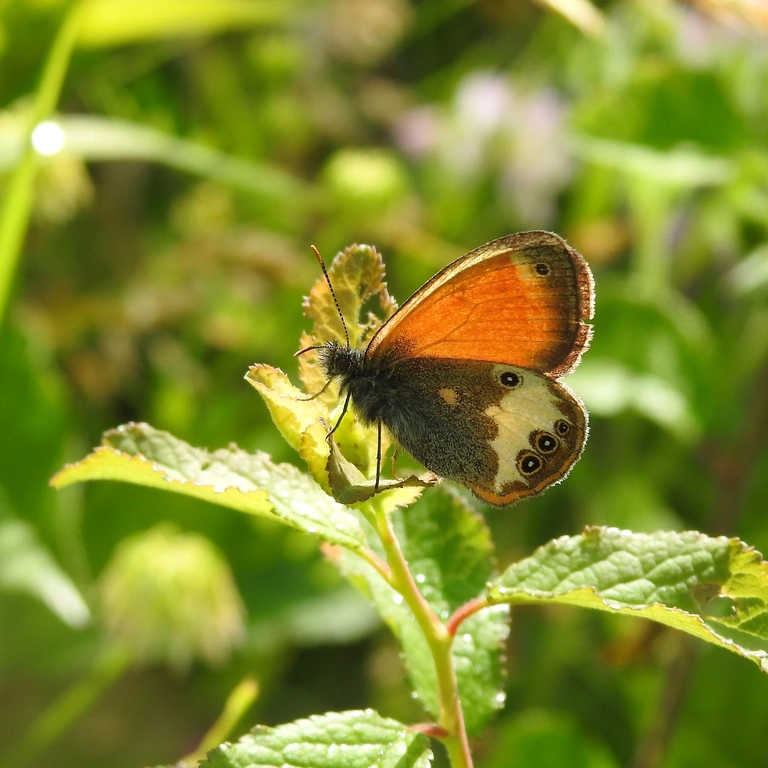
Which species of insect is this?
Coenonympha arcania
